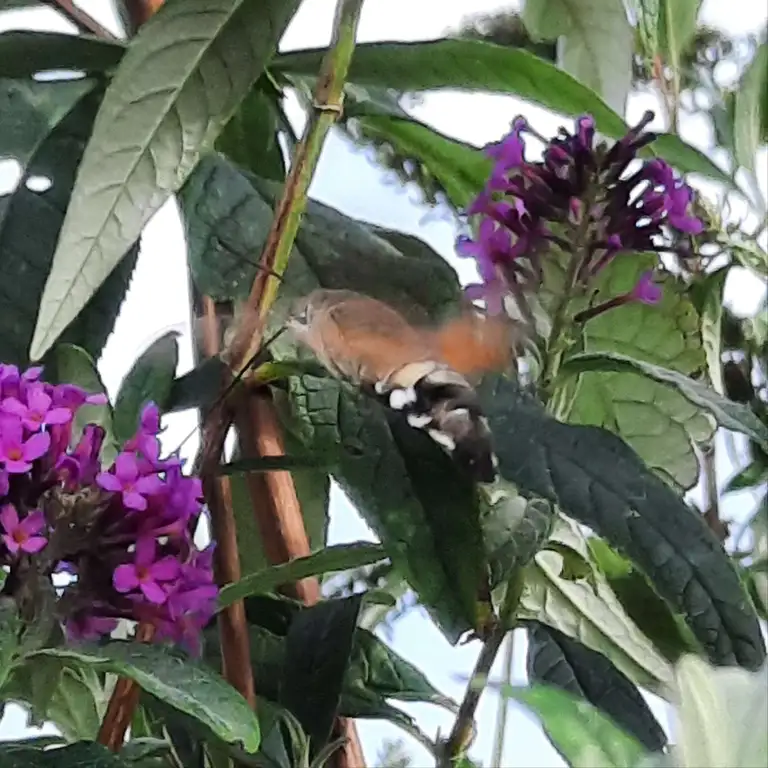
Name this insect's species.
Macroglossum stellatarum
